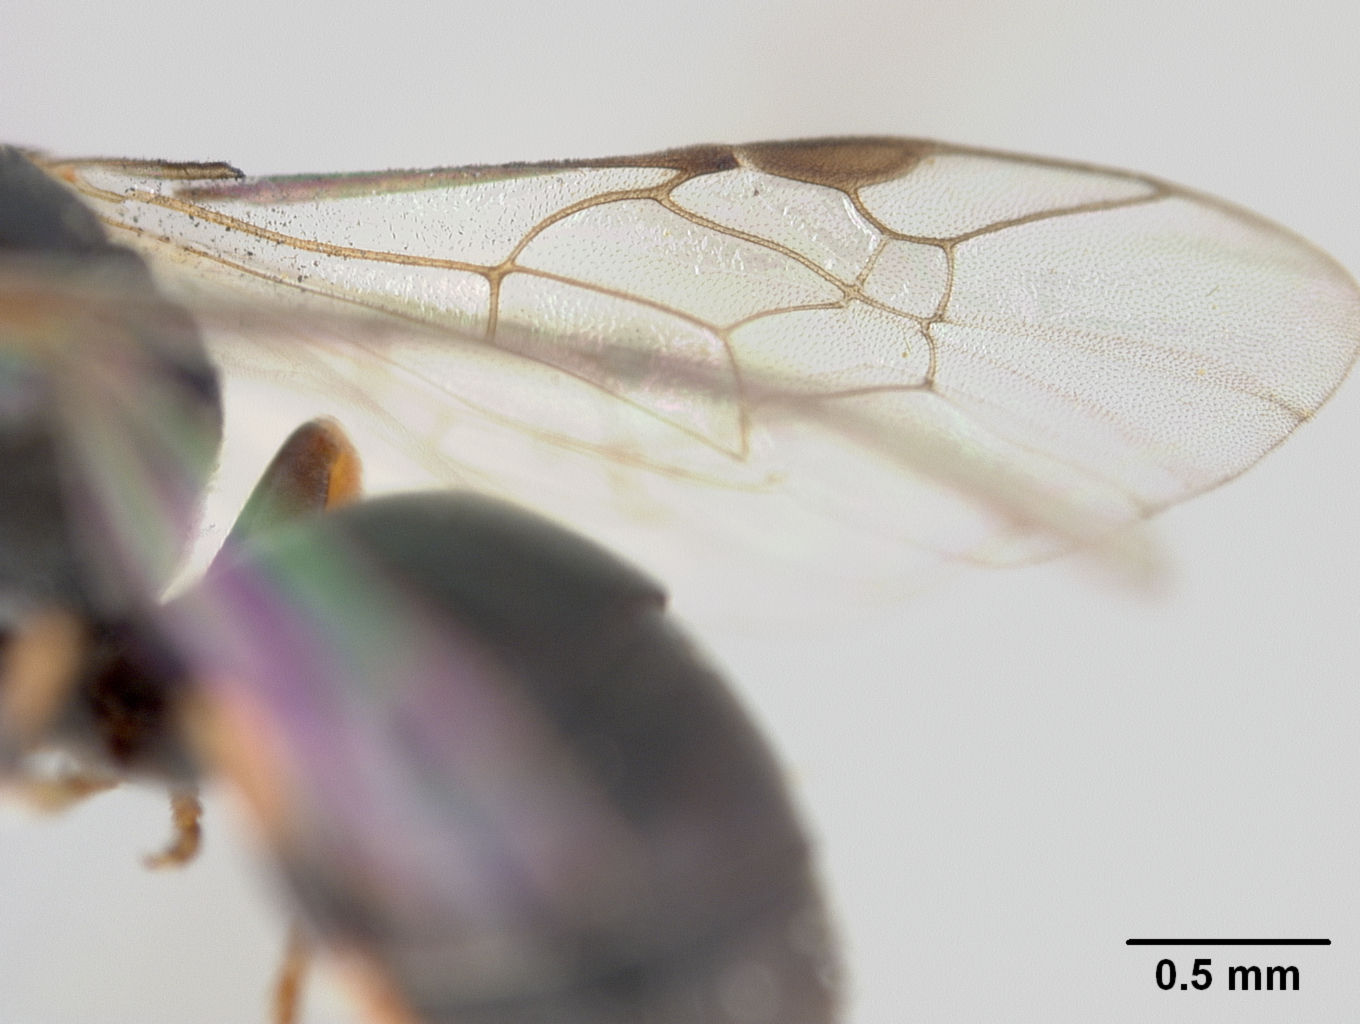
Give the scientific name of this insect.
Prosopis opacissima
